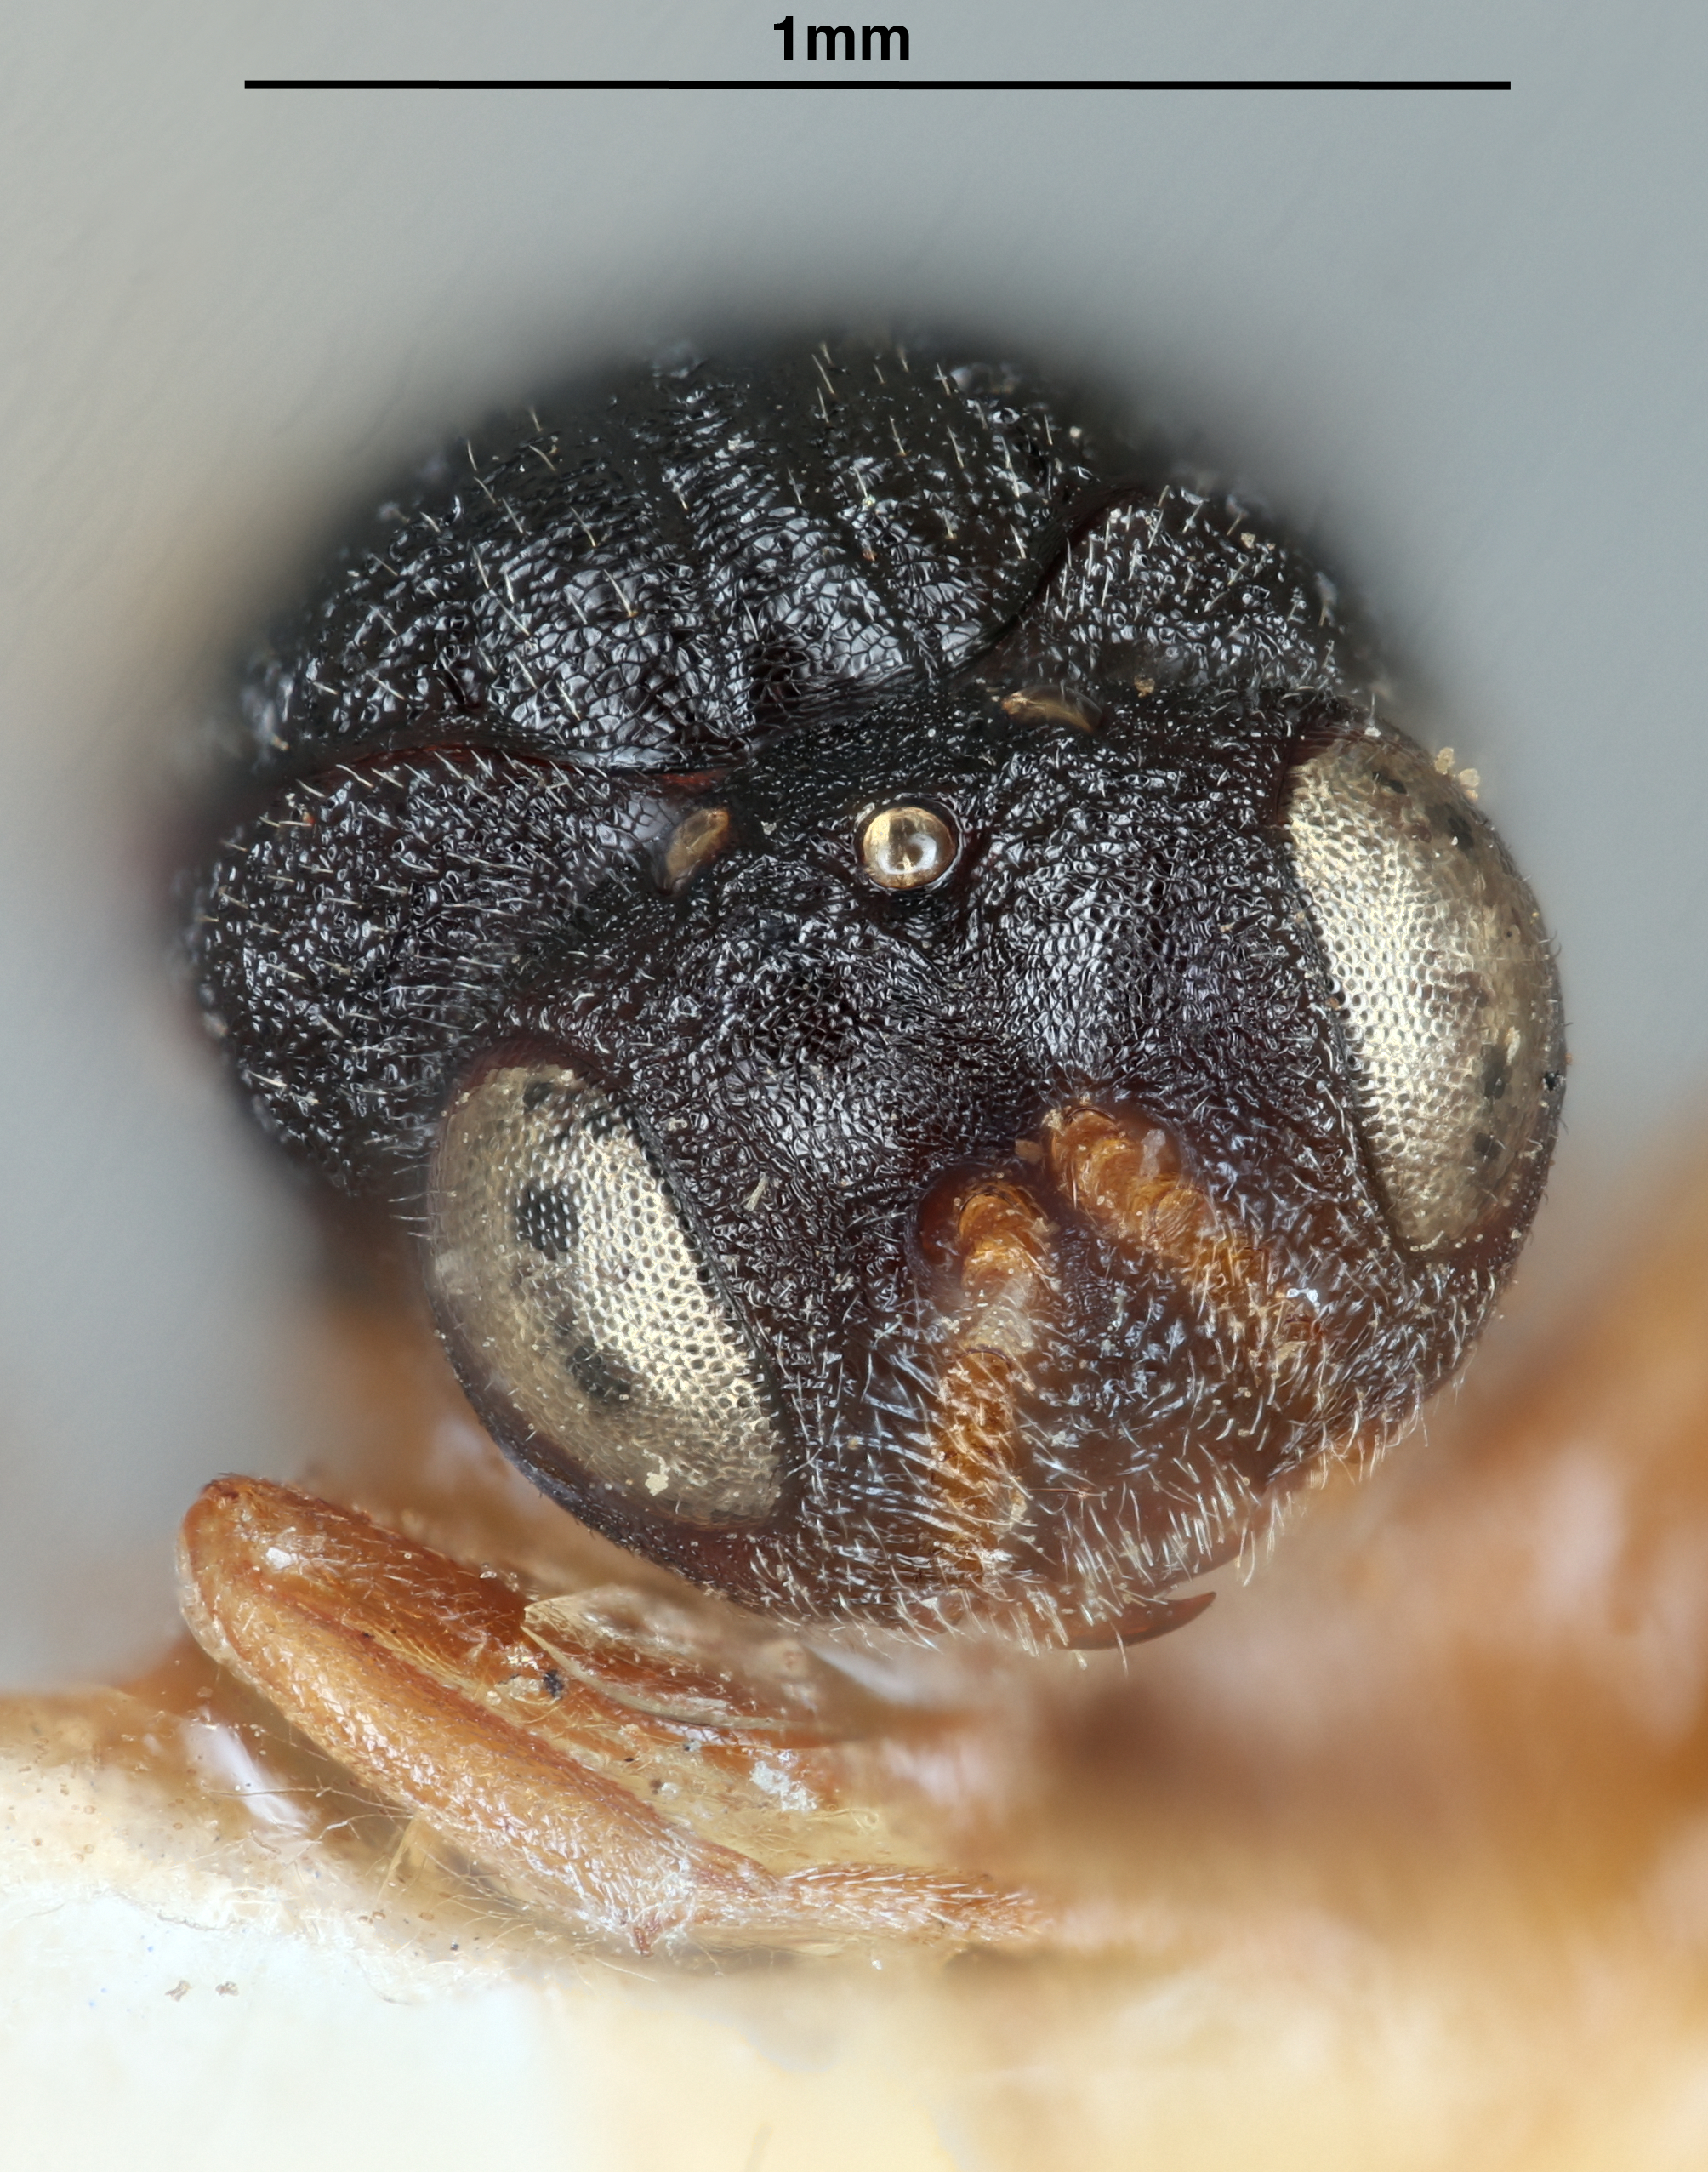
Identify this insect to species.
Cynips quercus
